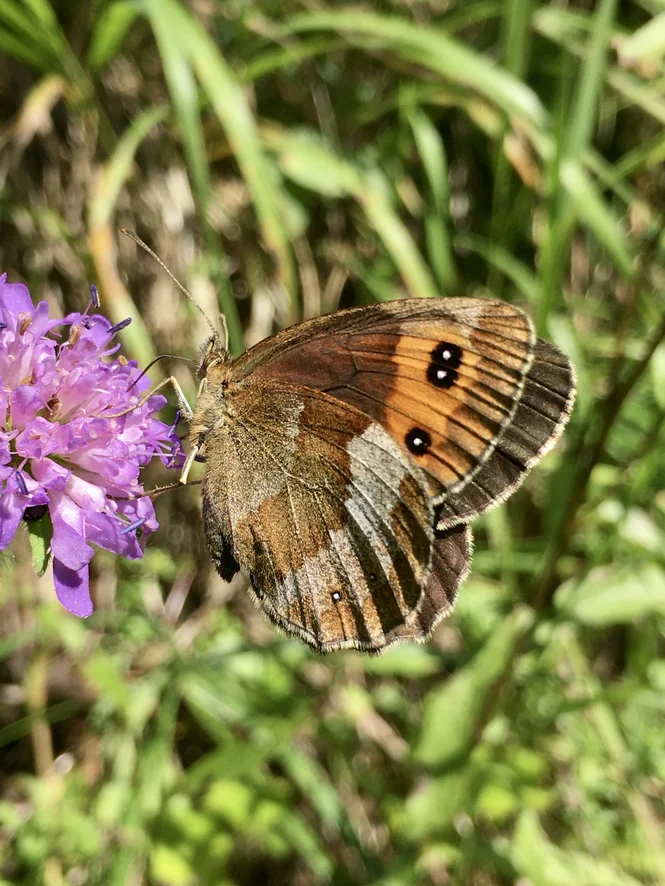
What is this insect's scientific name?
Erebia aethiops
